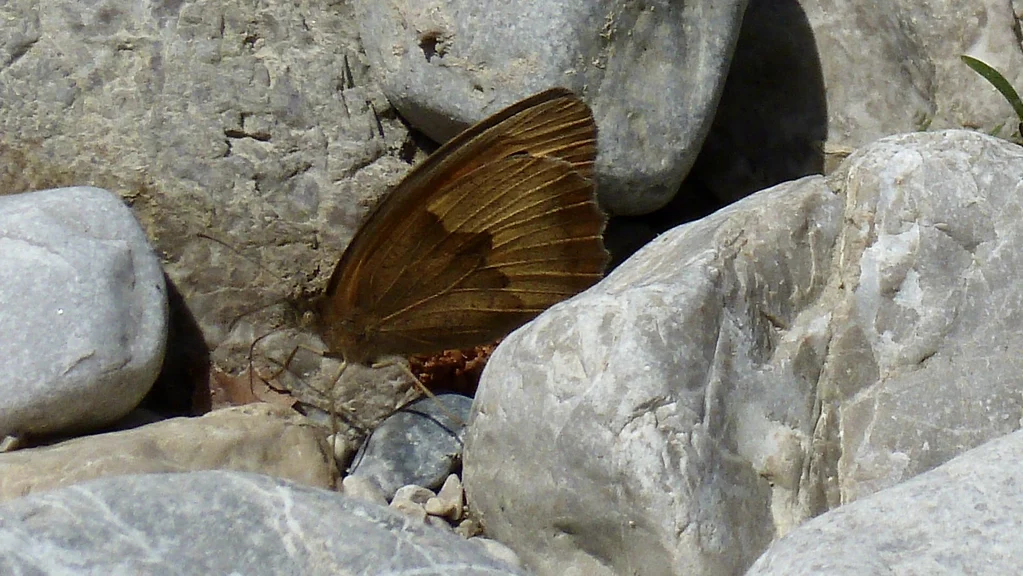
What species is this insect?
Maniola jurtina
